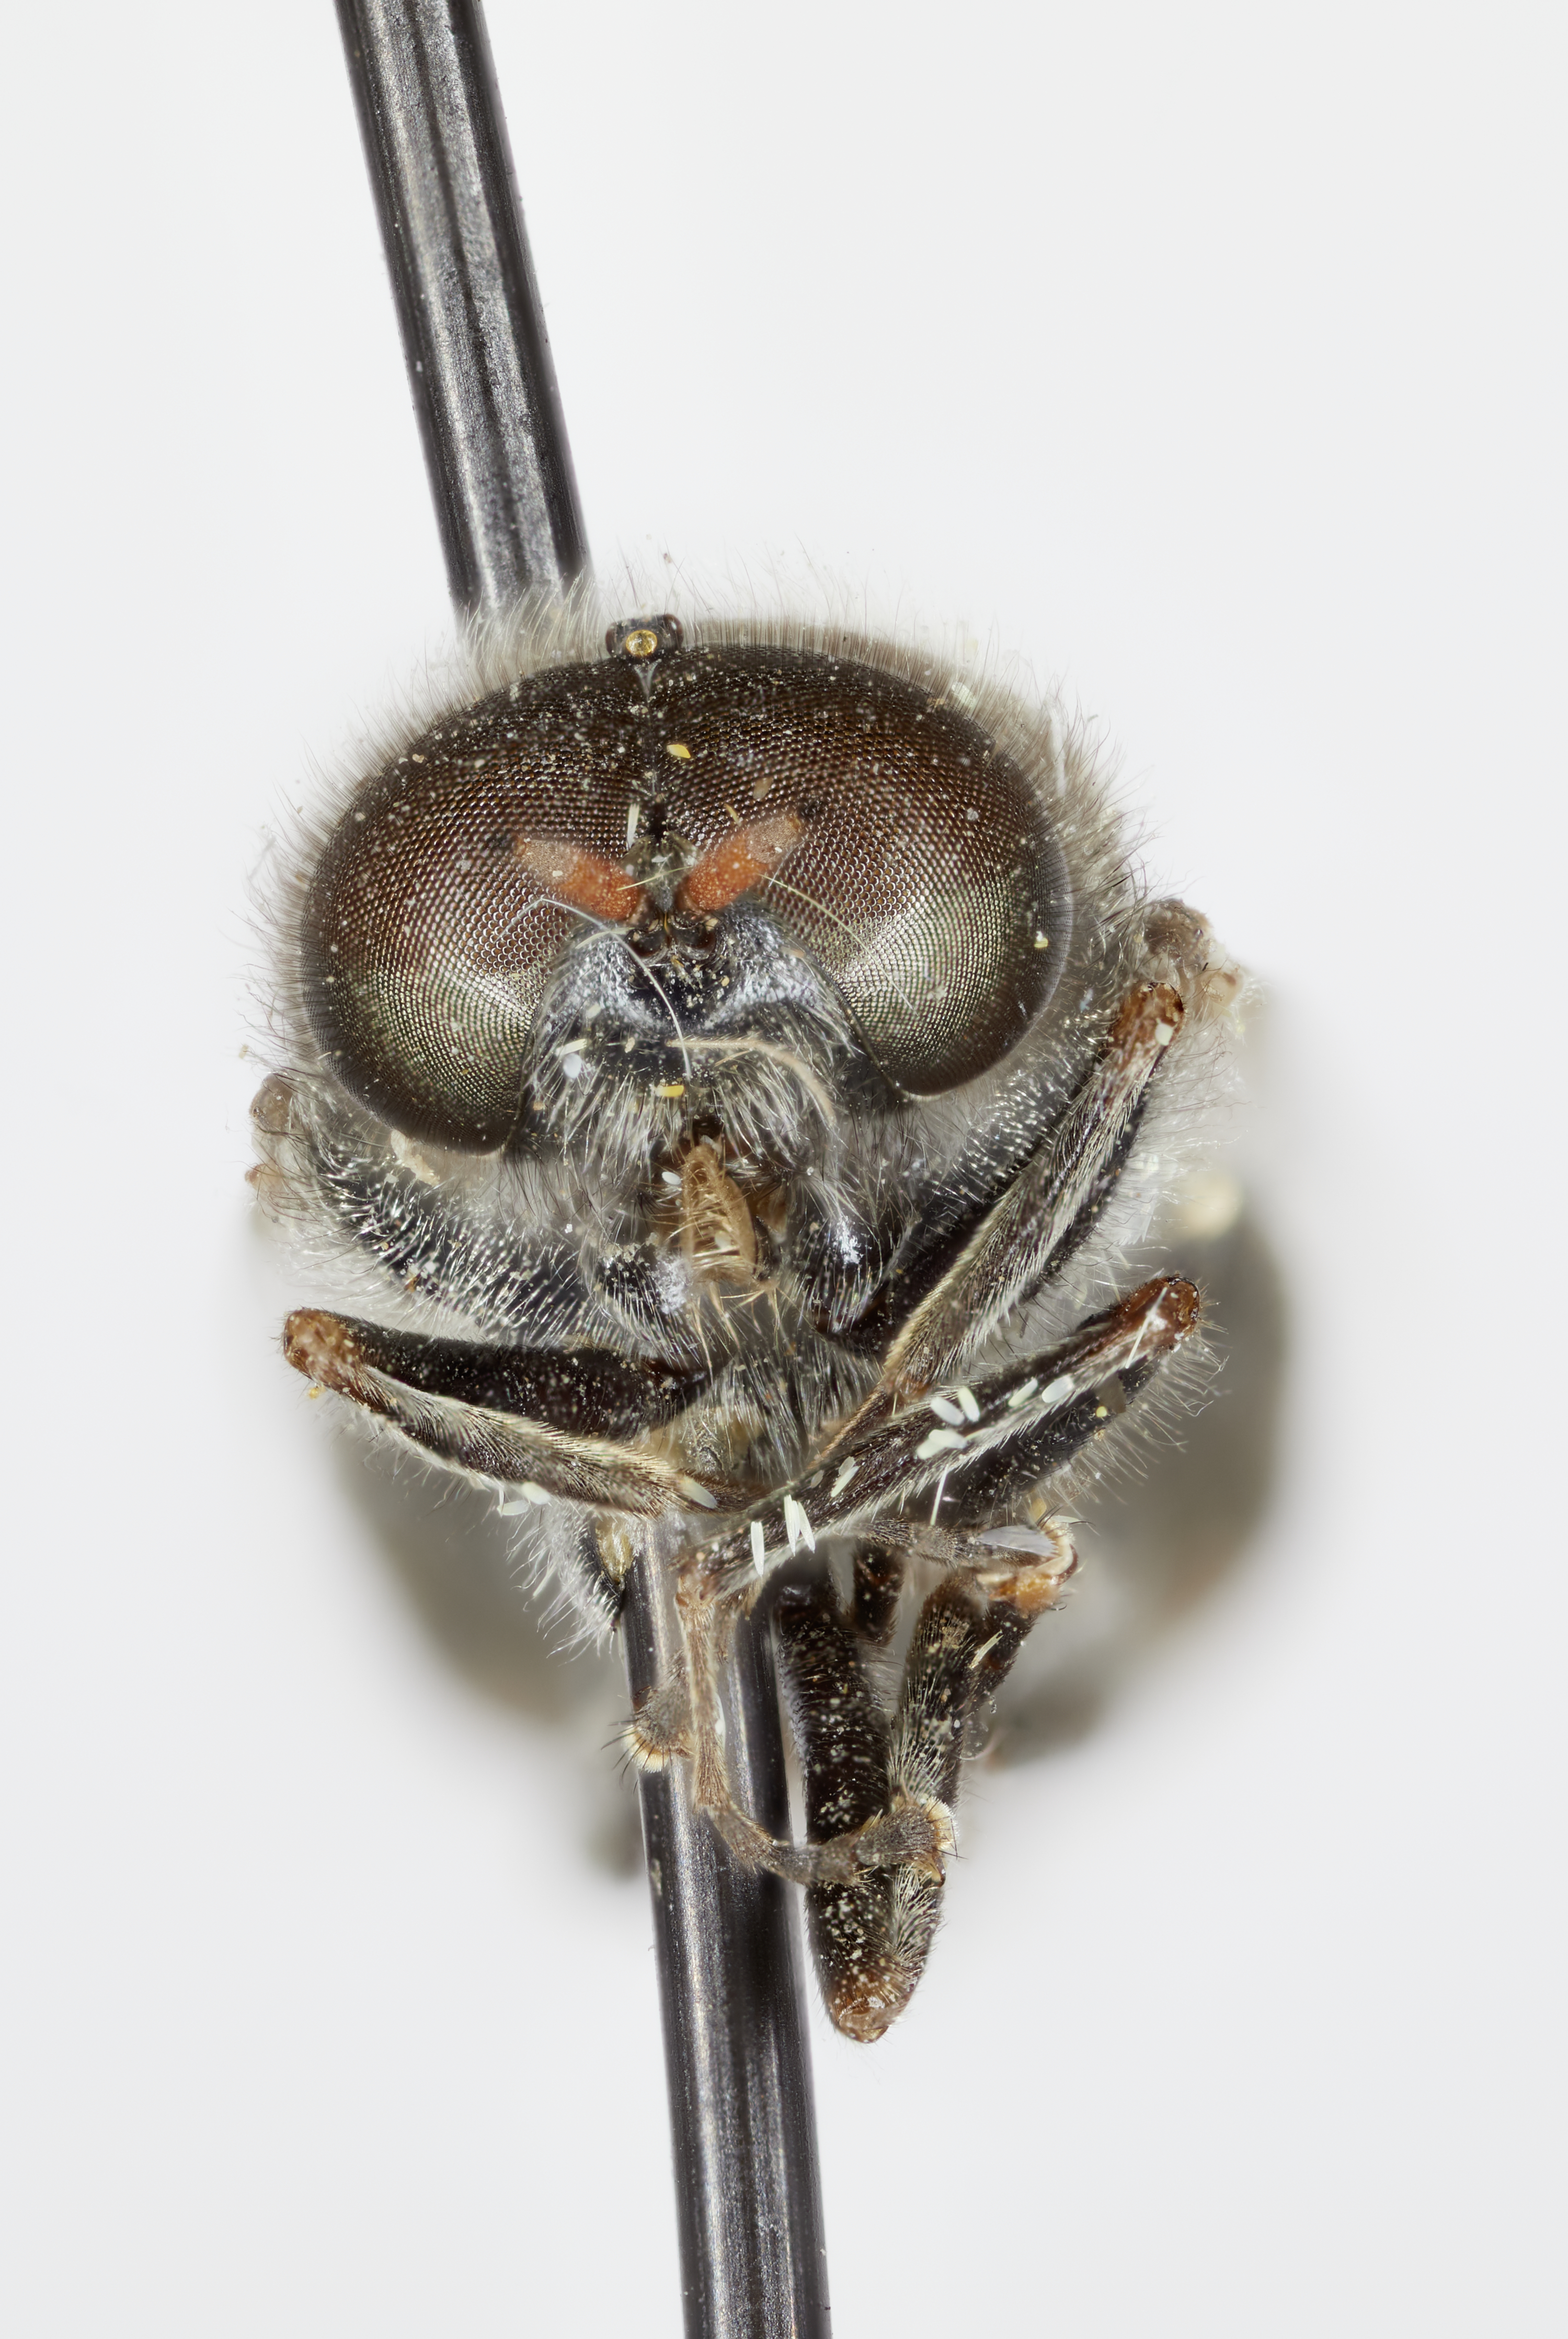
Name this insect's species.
Adoxomyia tenuicornis
